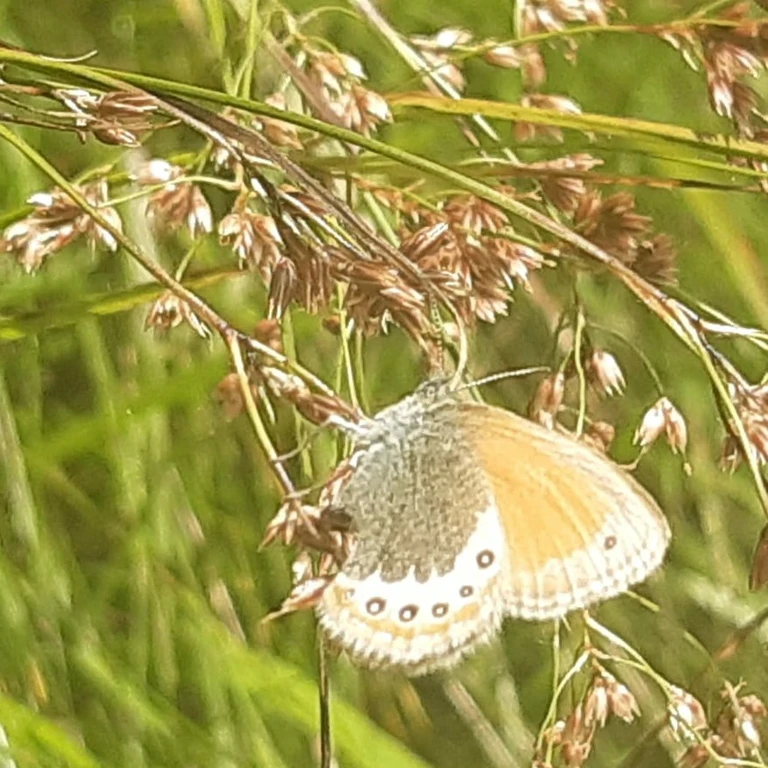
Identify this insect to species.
Coenonympha gardetta
